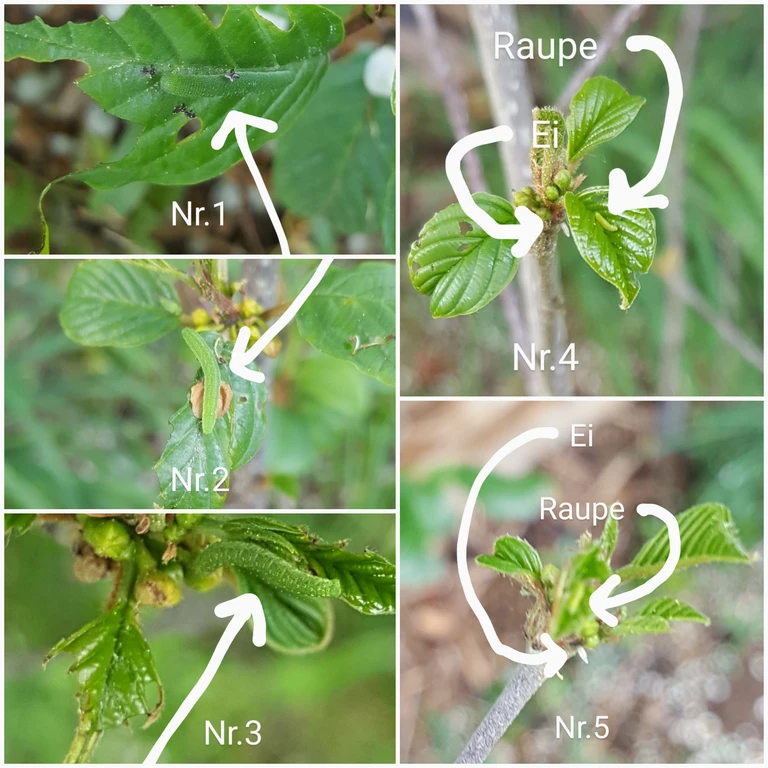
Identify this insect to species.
Gonepteryx rhamni
